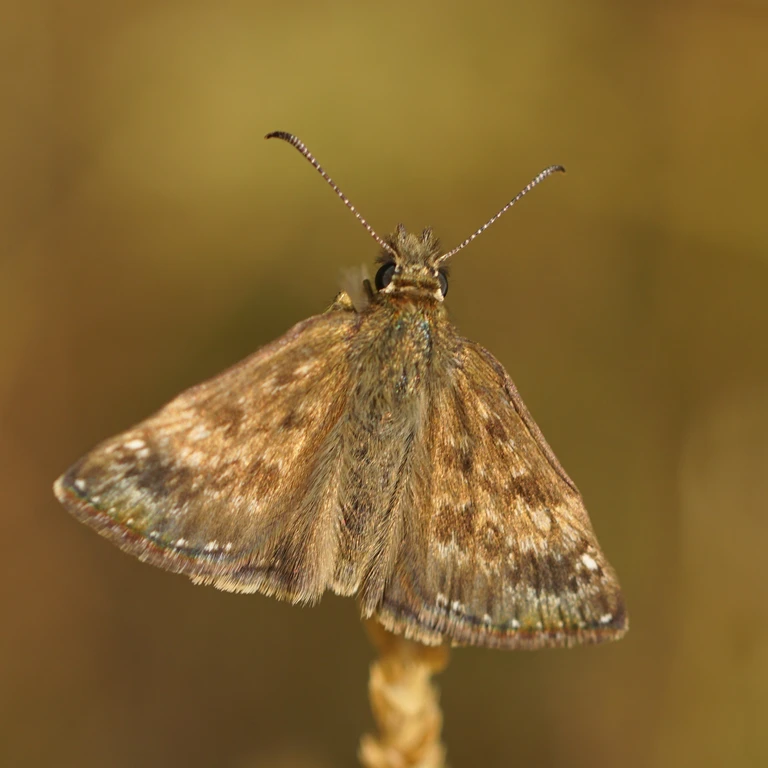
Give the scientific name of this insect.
Erynnis tages
